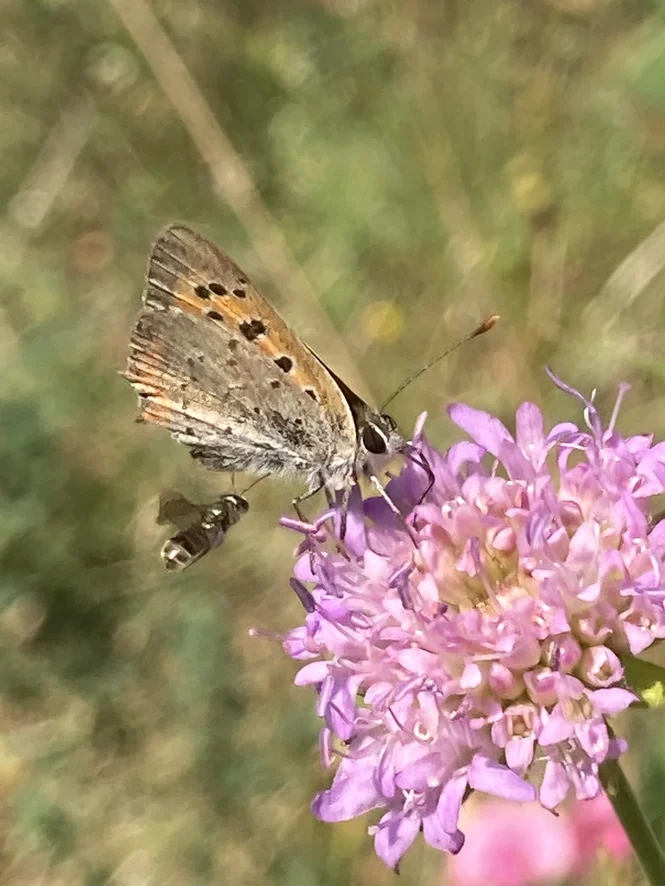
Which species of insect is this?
Lycaena phlaeas
